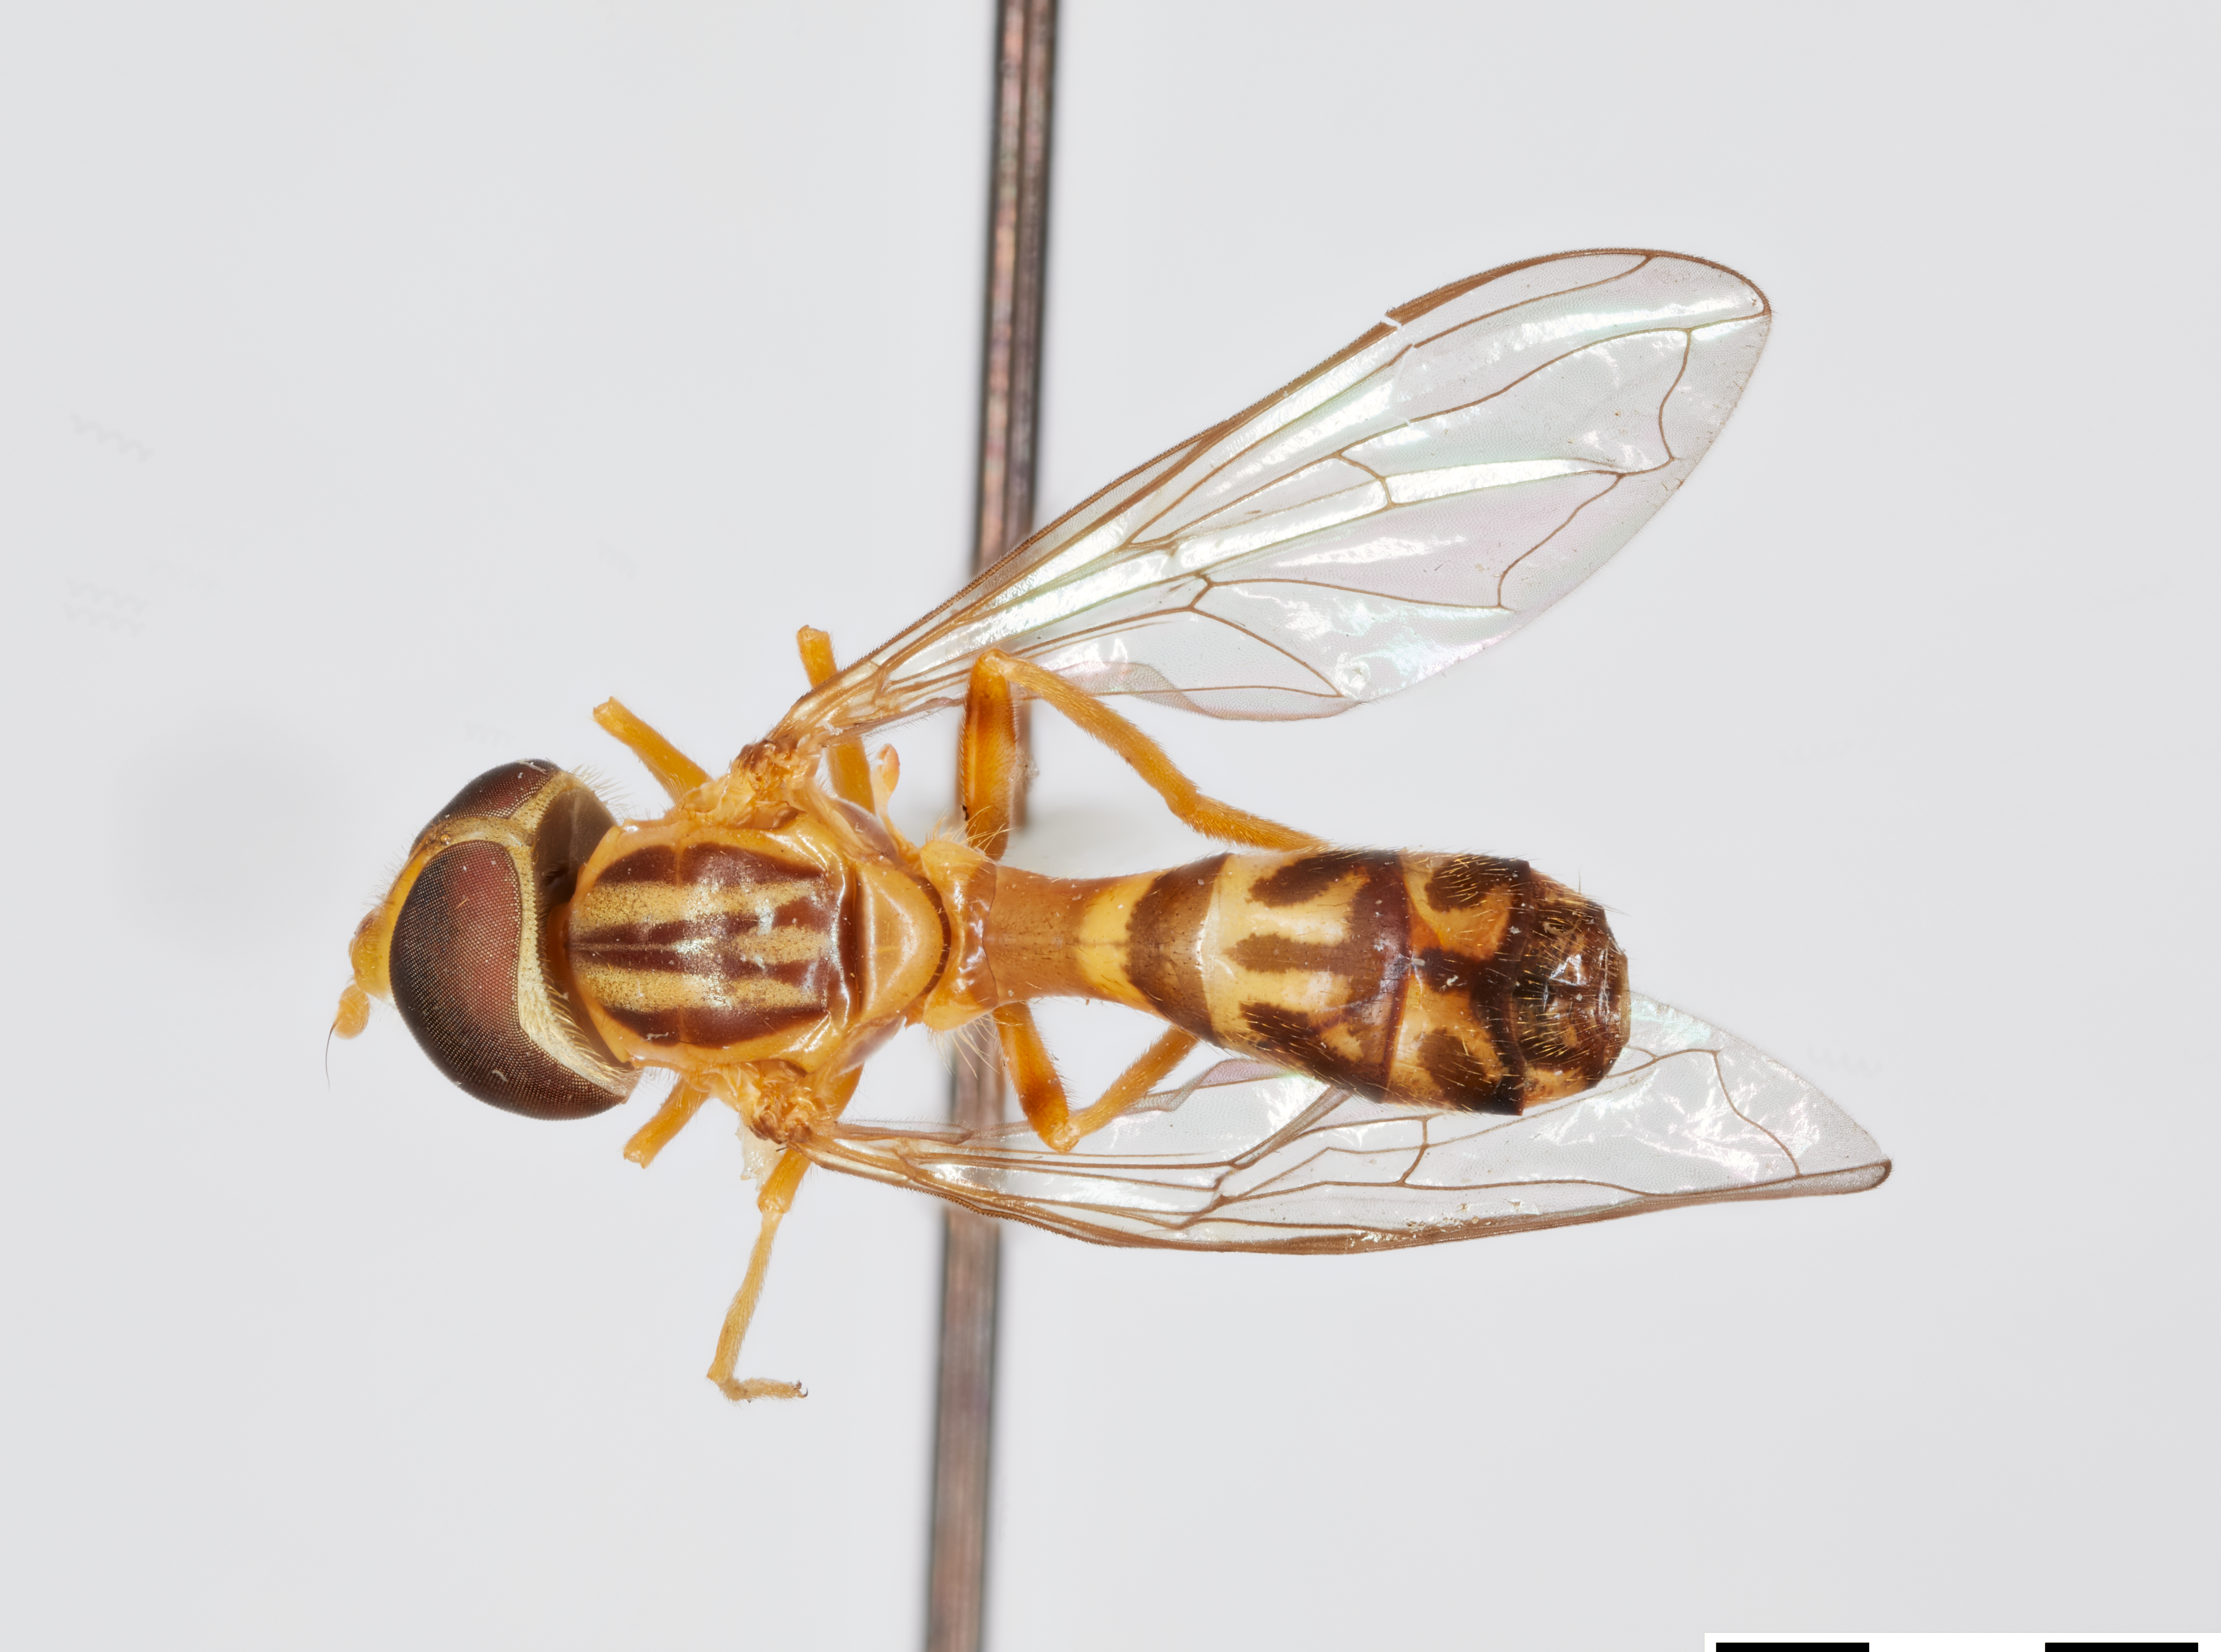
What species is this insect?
Baccha pumila
